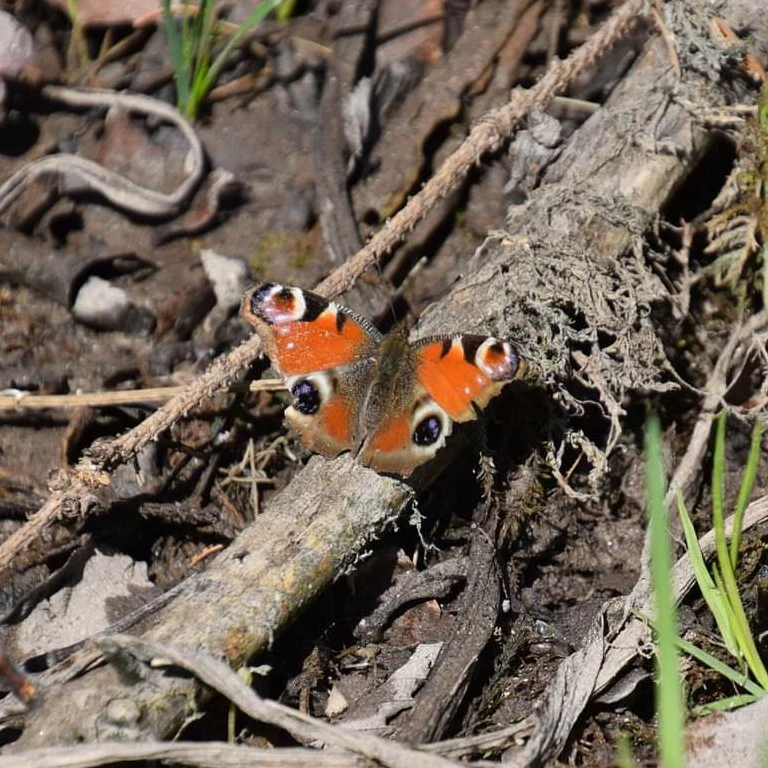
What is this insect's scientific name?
Aglais io
